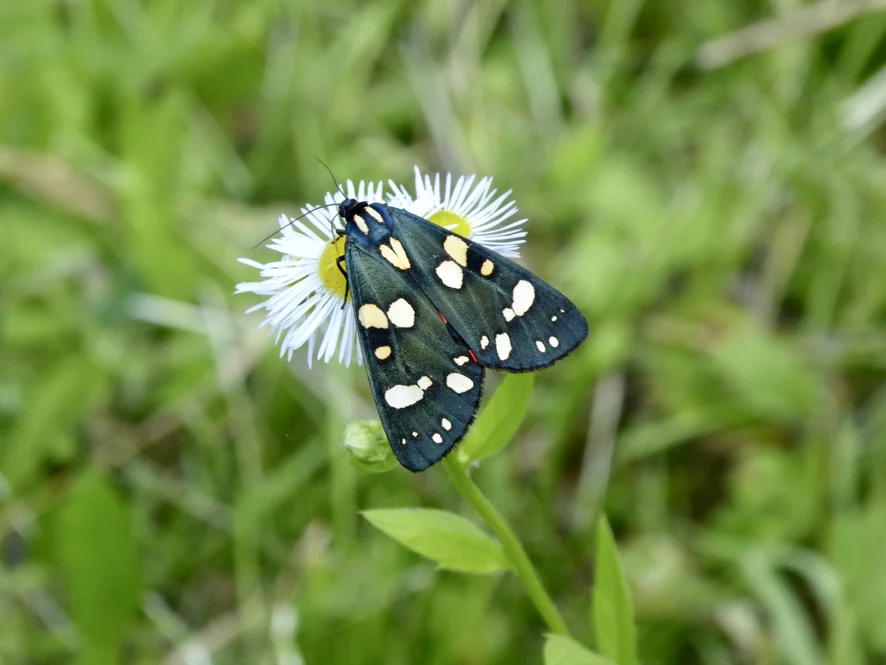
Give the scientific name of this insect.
Callimorpha dominula
